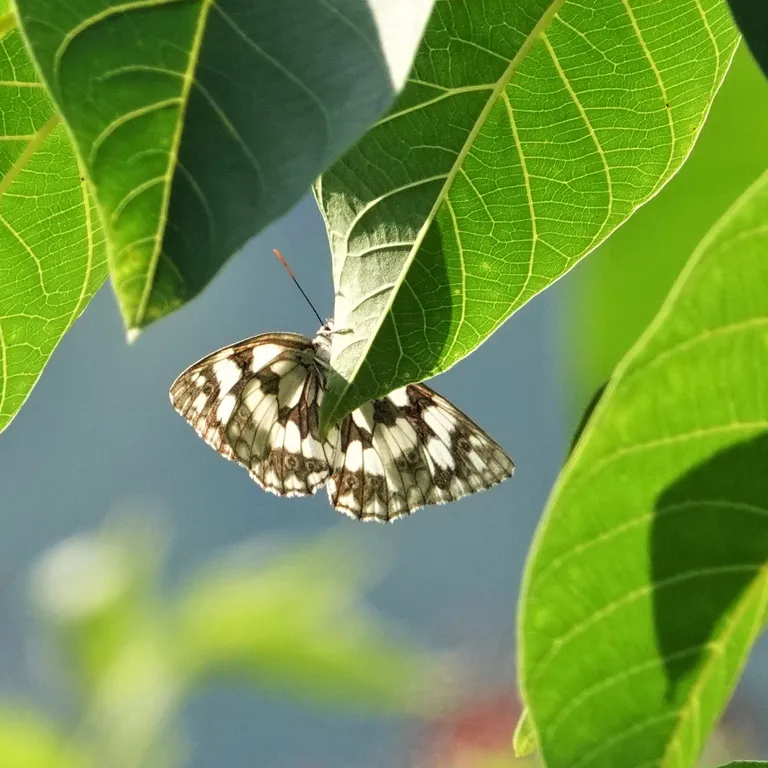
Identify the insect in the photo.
Melanargia galathea
